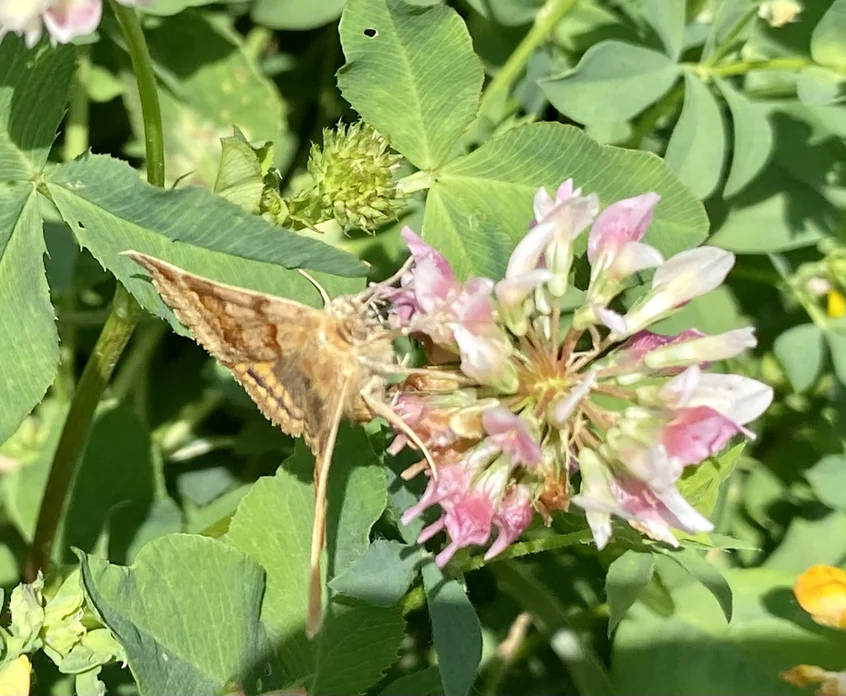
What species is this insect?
Euclidia glyphica
